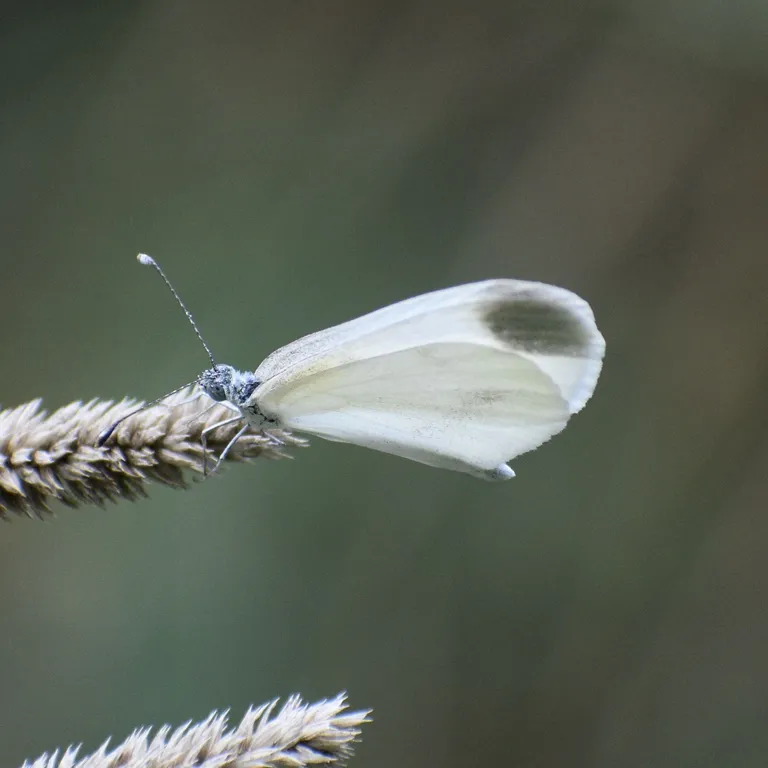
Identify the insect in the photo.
Leptidea sinapis/juvernica
